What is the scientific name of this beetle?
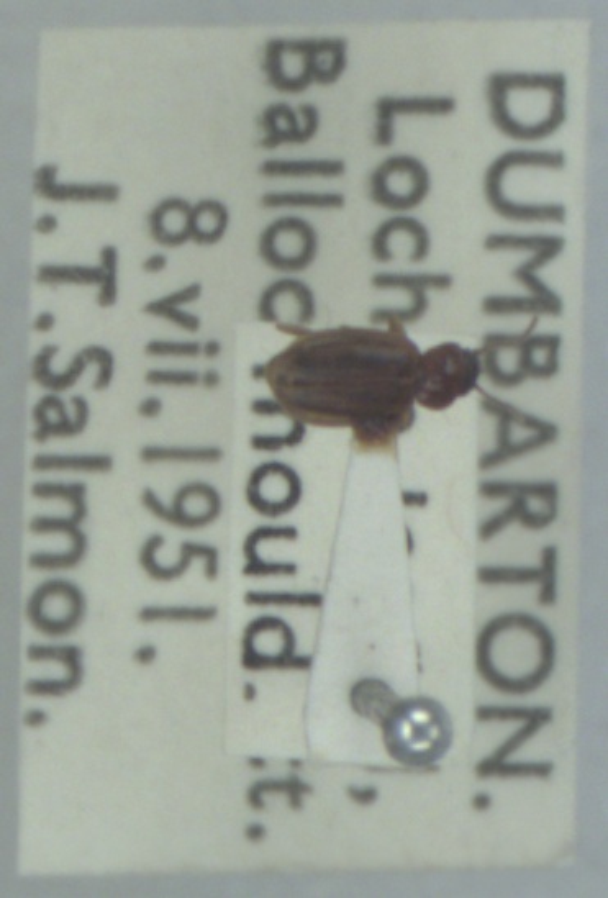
Trechus obtusus
